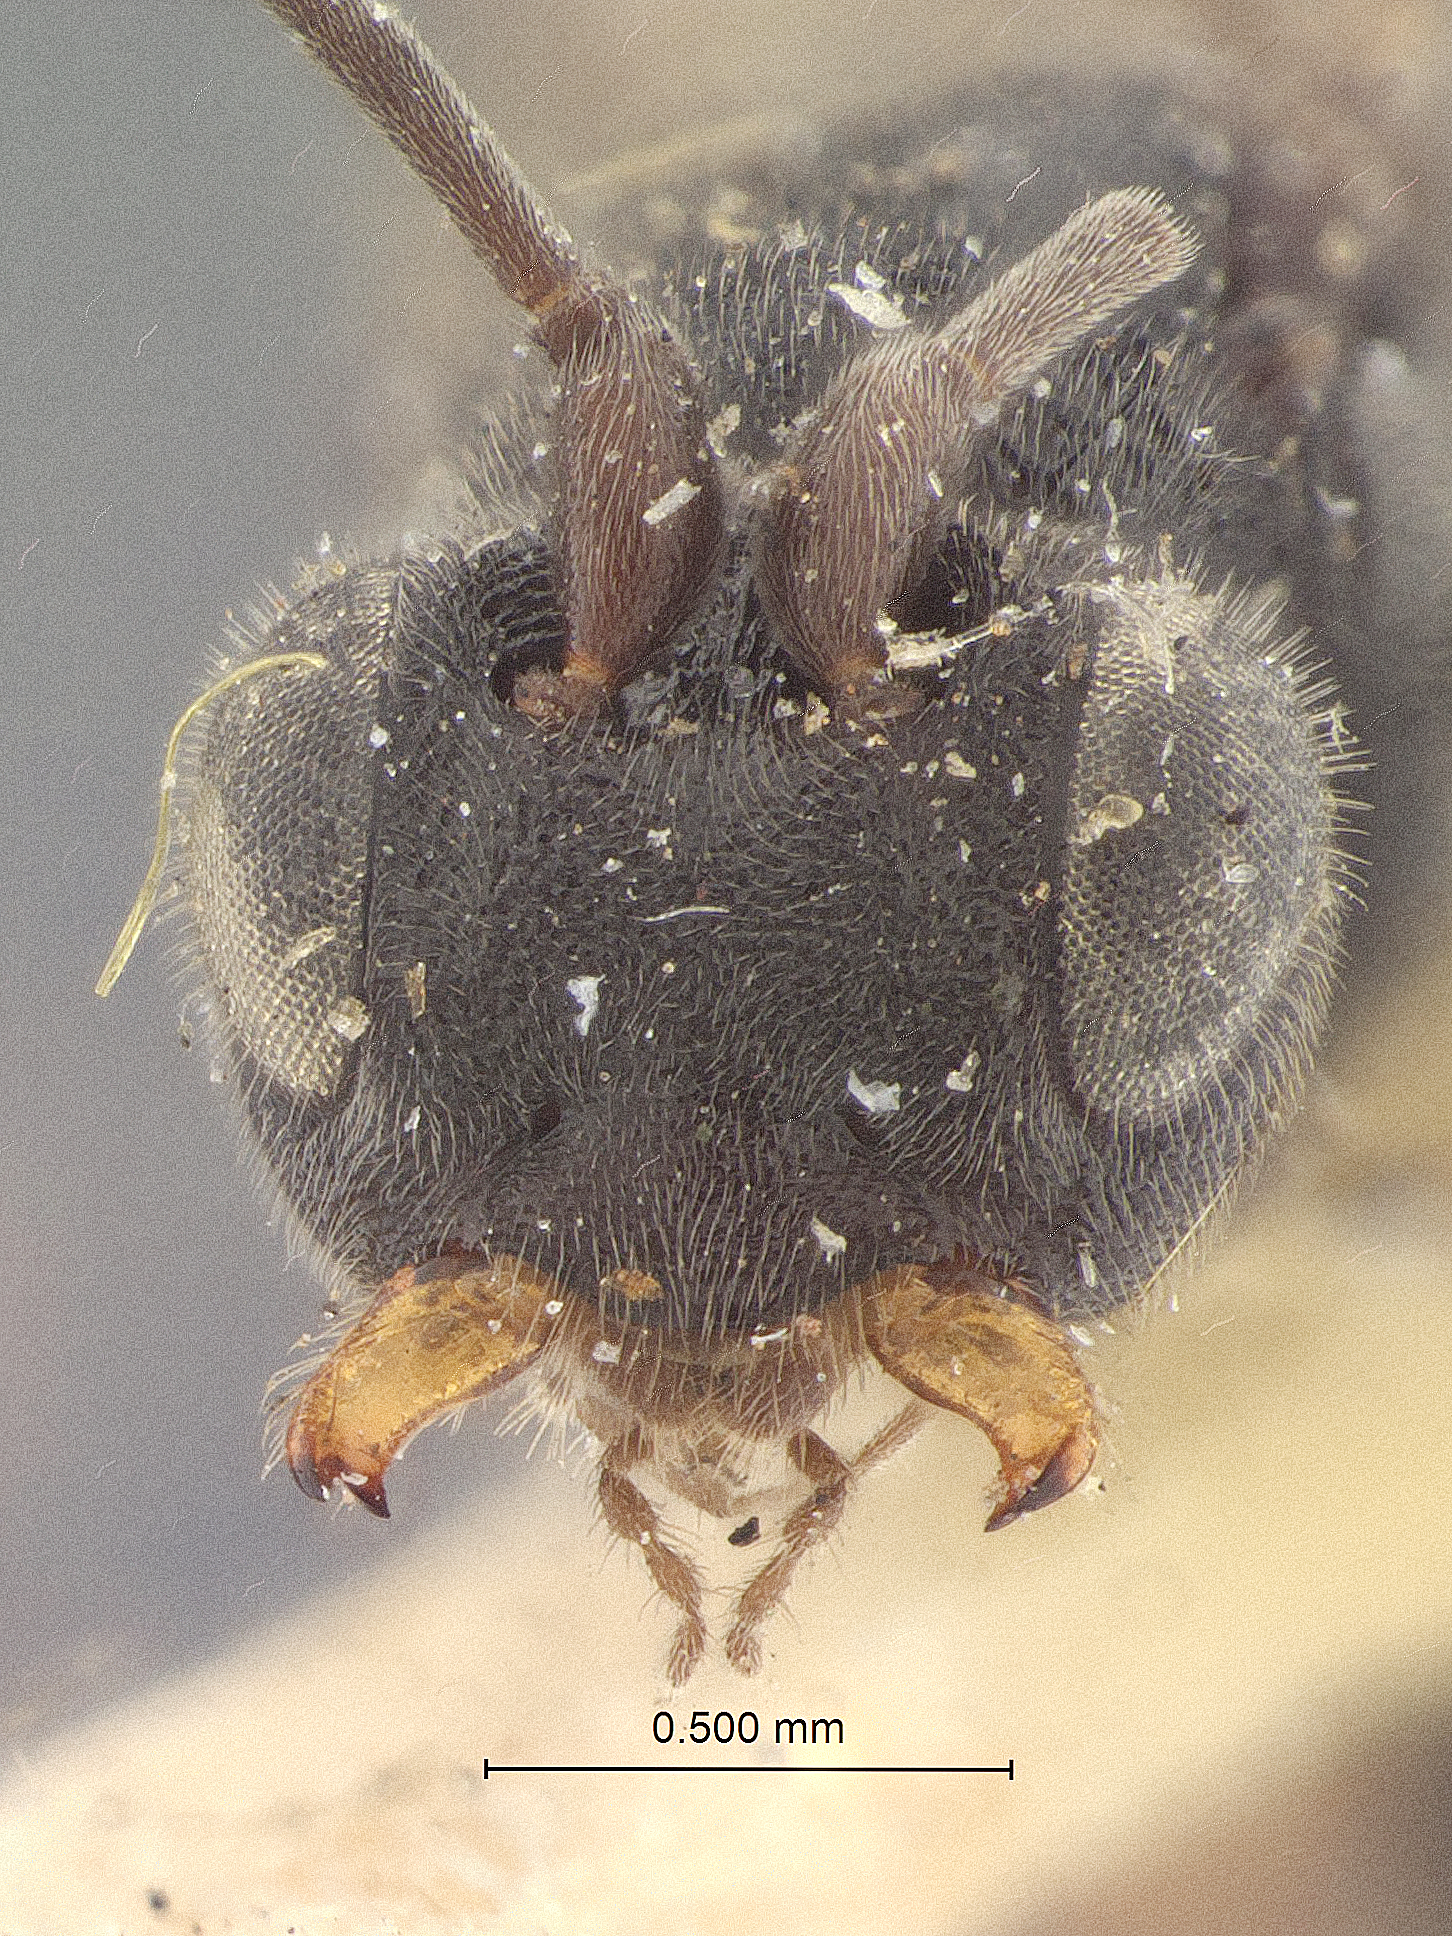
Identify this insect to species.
Chelonus sasacus
